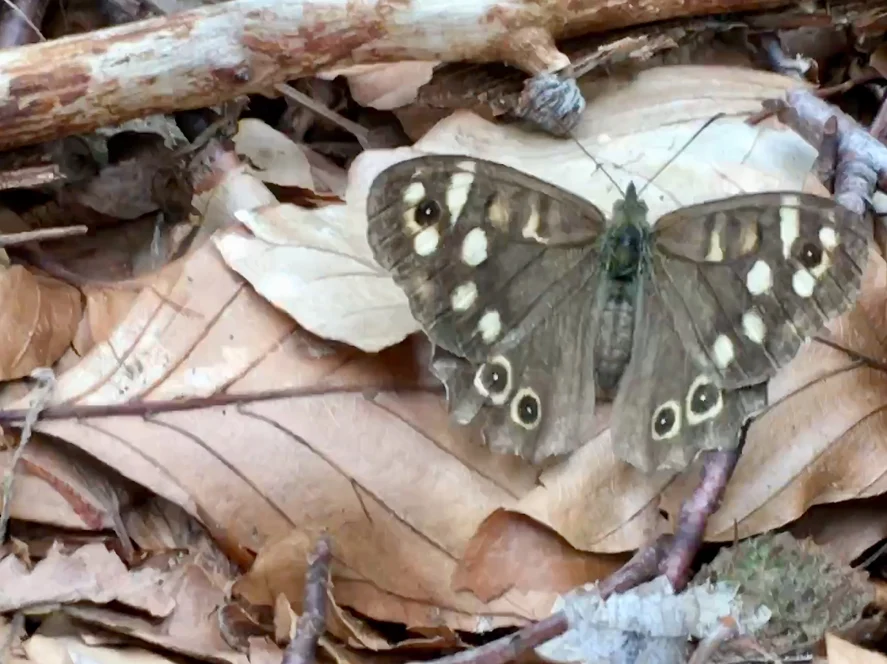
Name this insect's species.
Pararge aegeria
